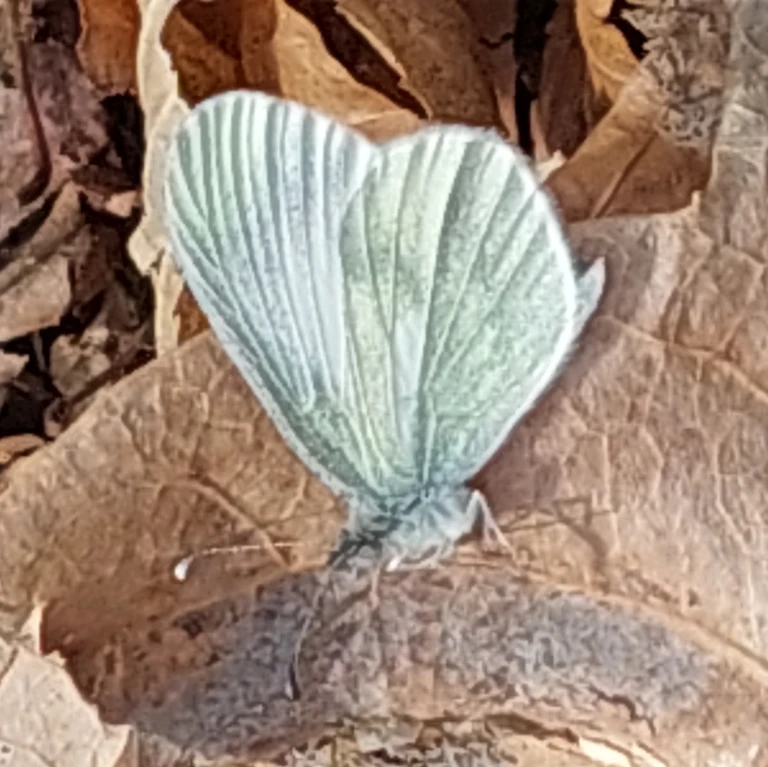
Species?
Leptidea sinapis/juvernica
